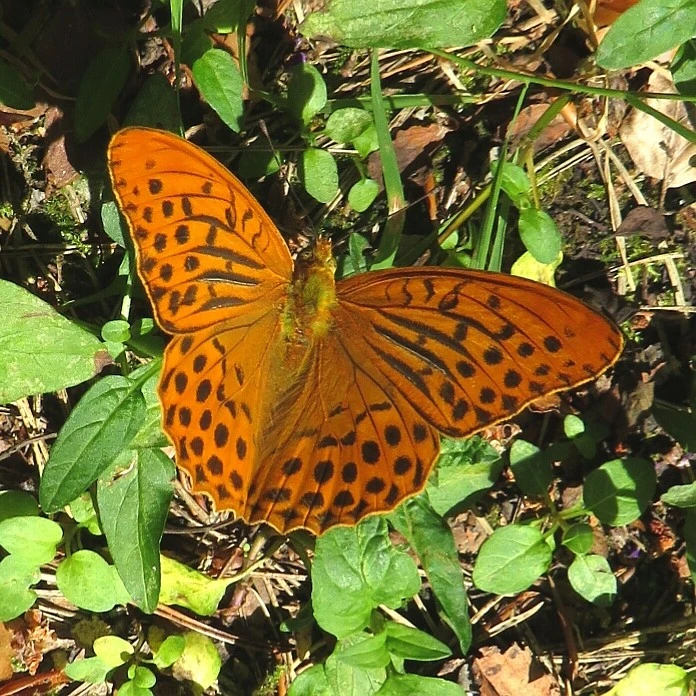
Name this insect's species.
Argynnis paphia
